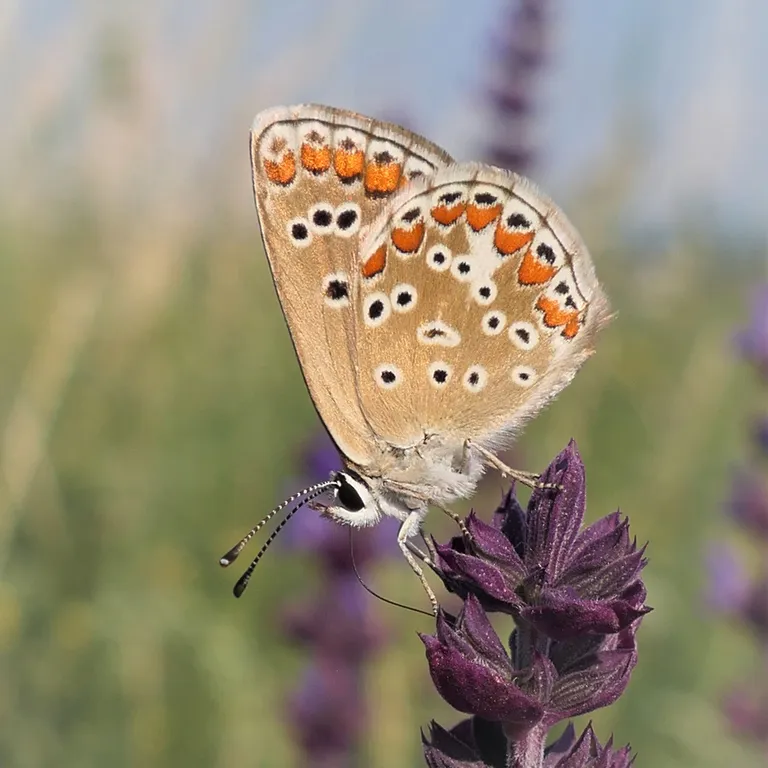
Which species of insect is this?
Aricia agestis/artaxerxes
